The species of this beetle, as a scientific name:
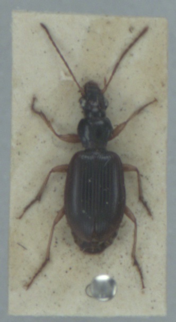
Paranchus albipes
